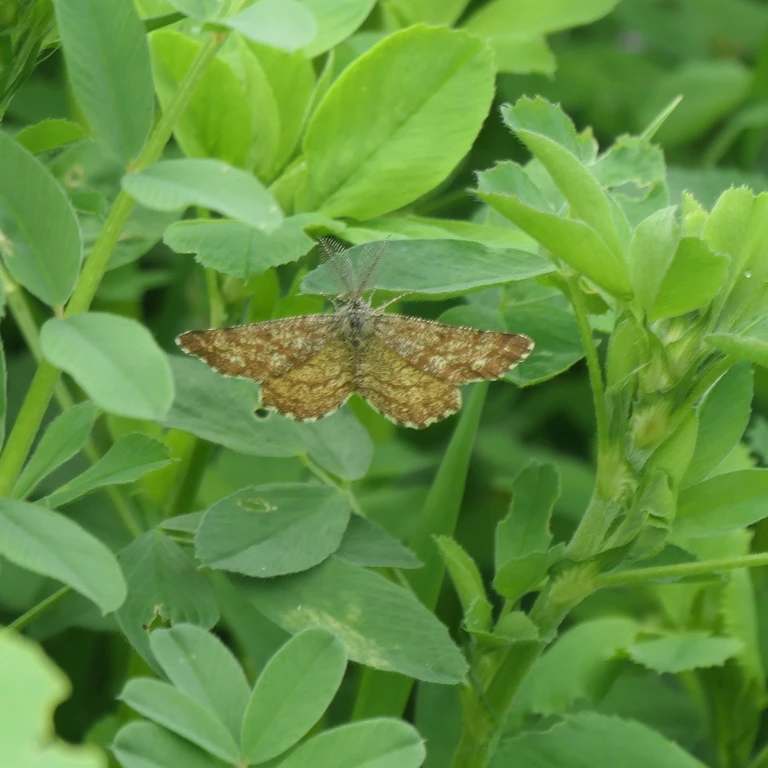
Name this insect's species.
Ematurga atomaria
